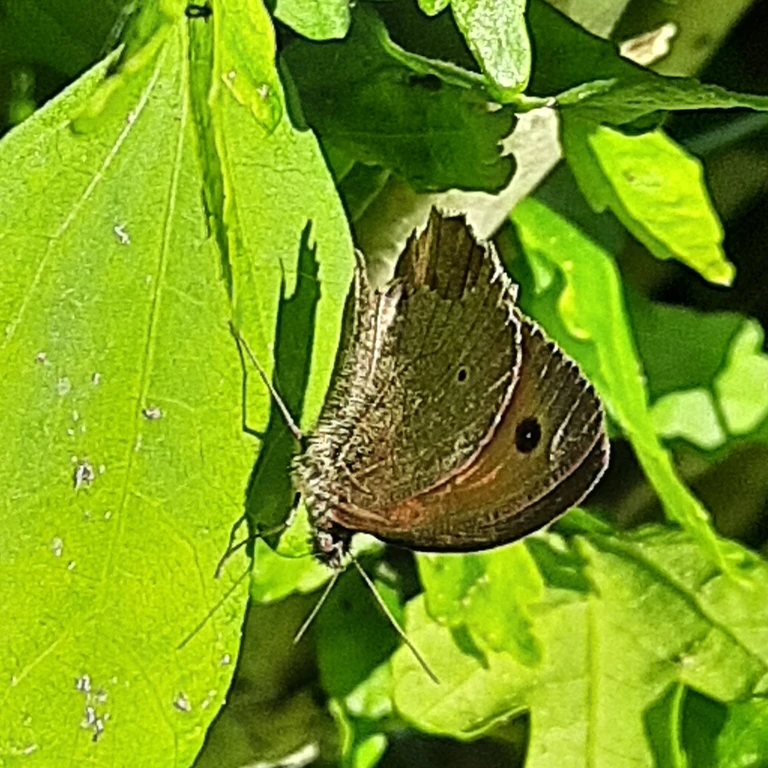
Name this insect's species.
Maniola jurtina
